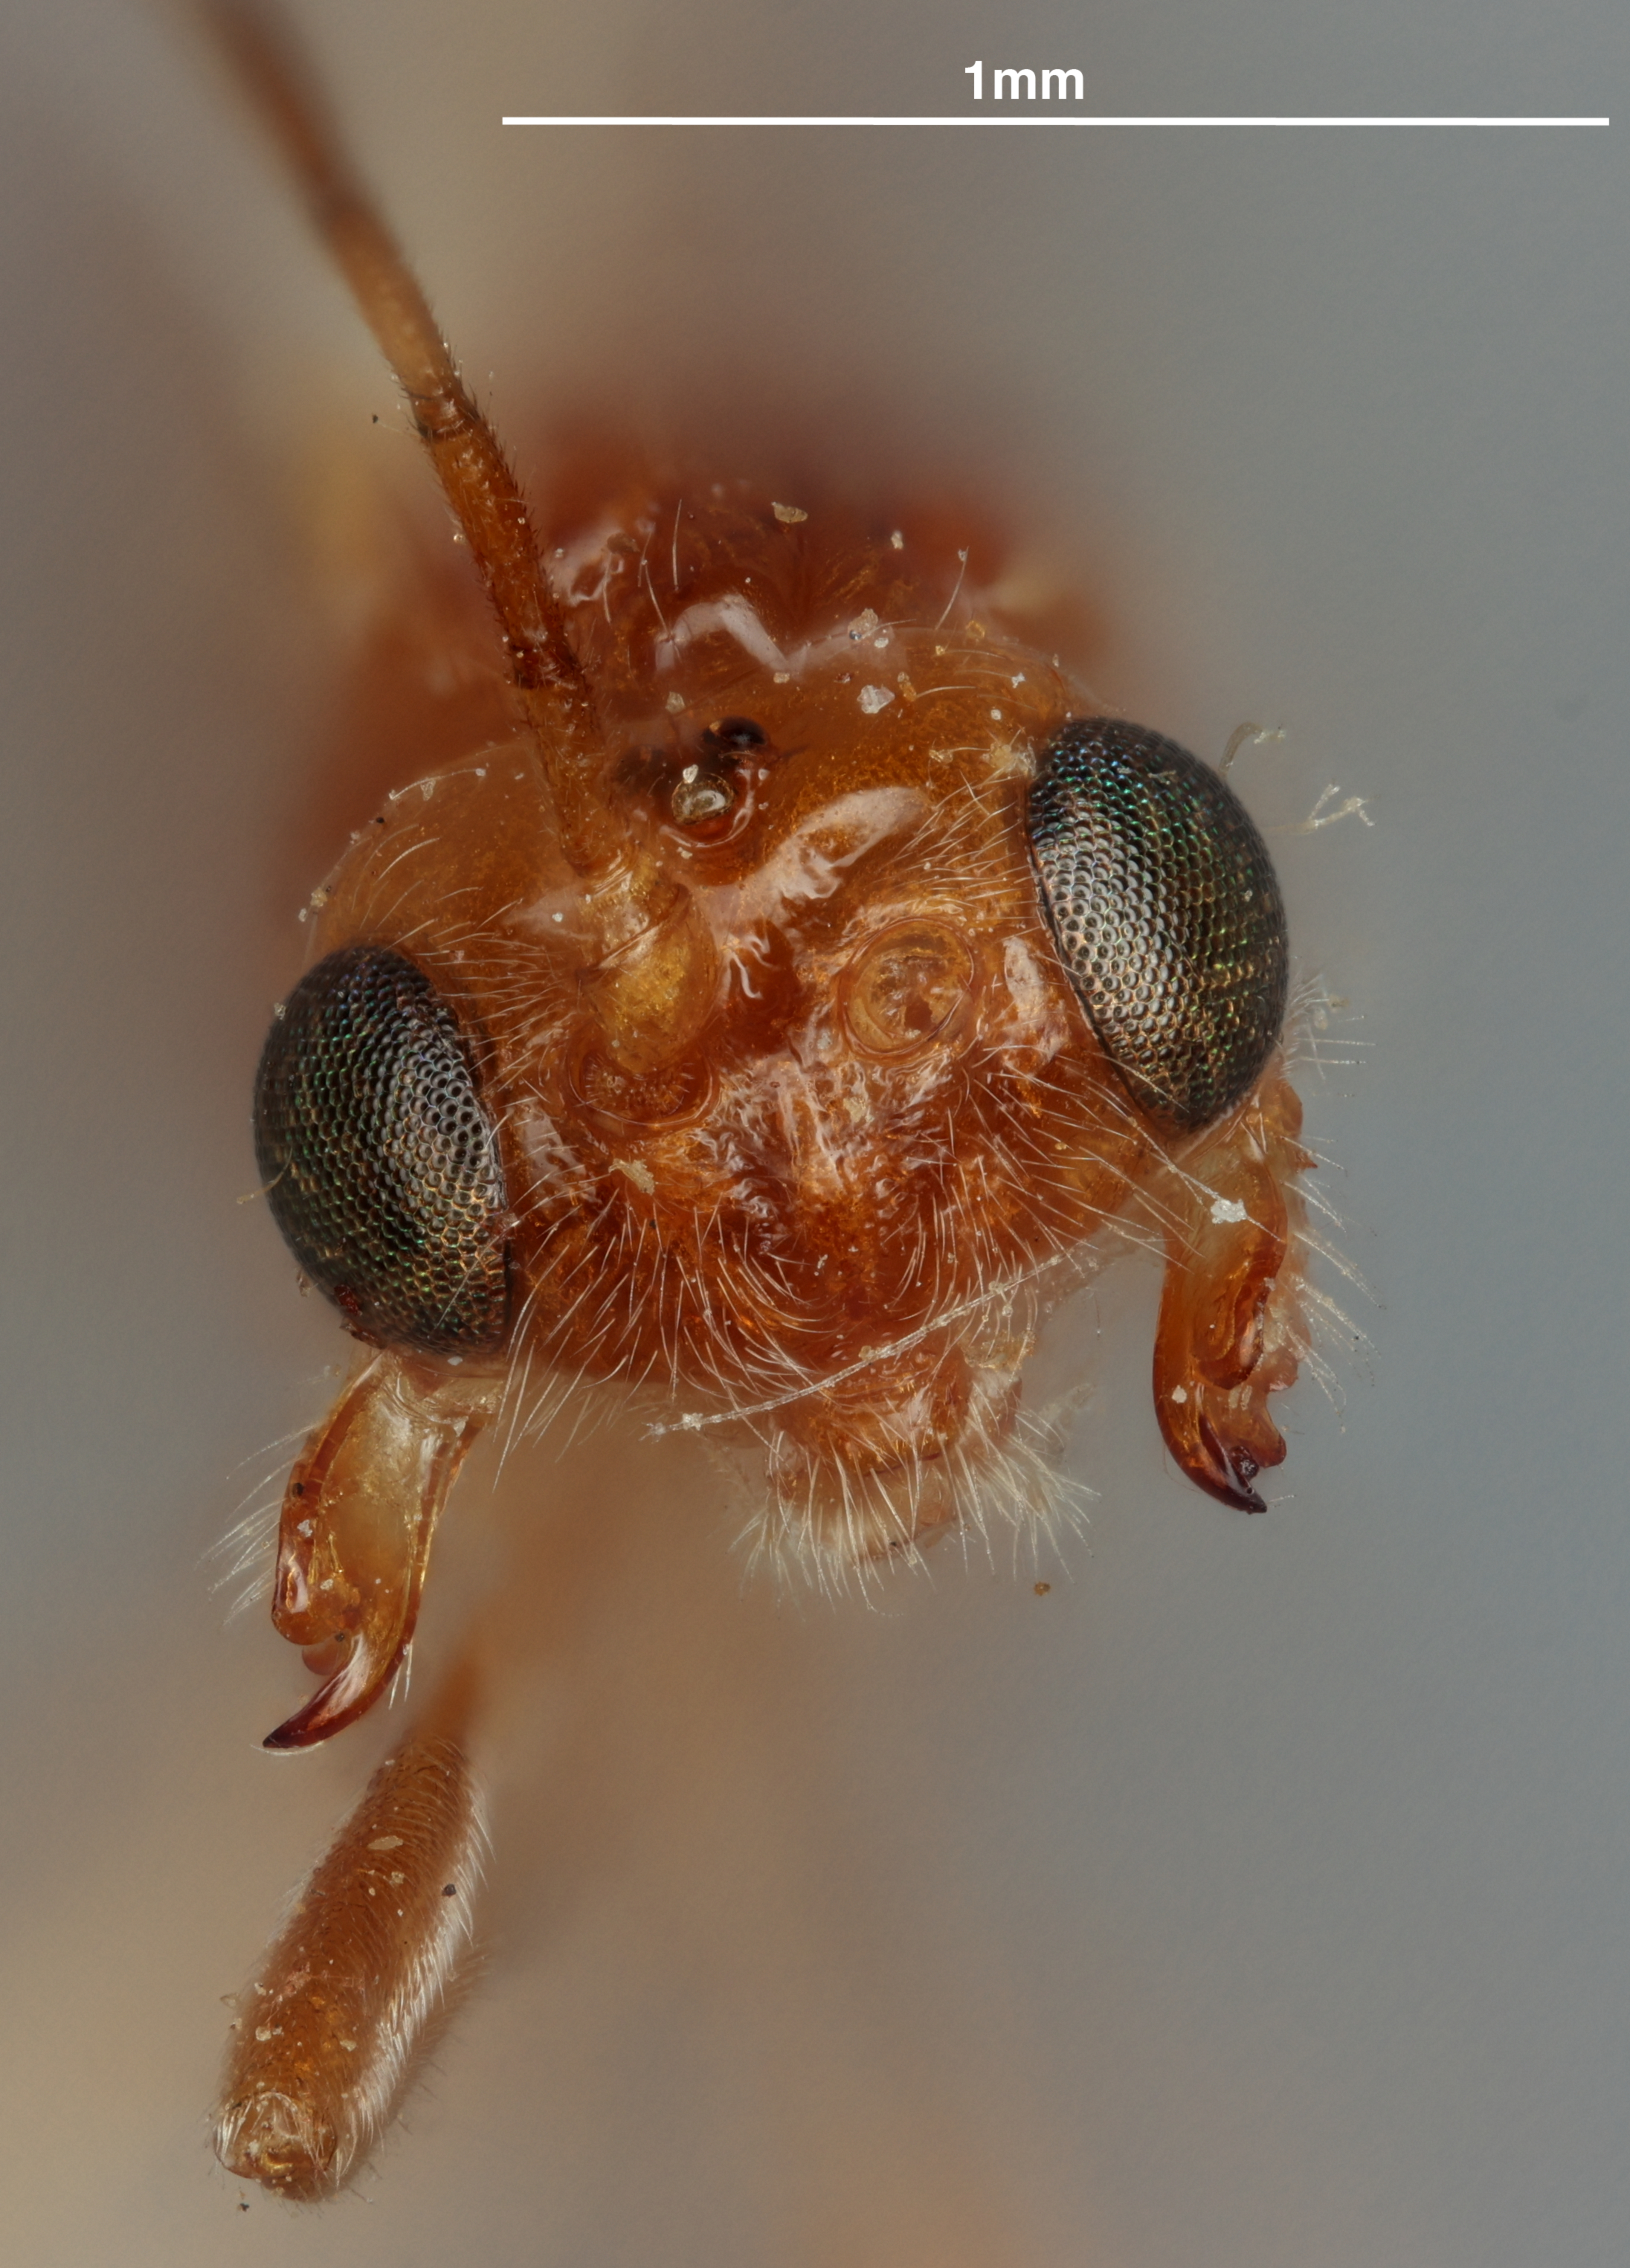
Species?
Phaenocarpa ultima
